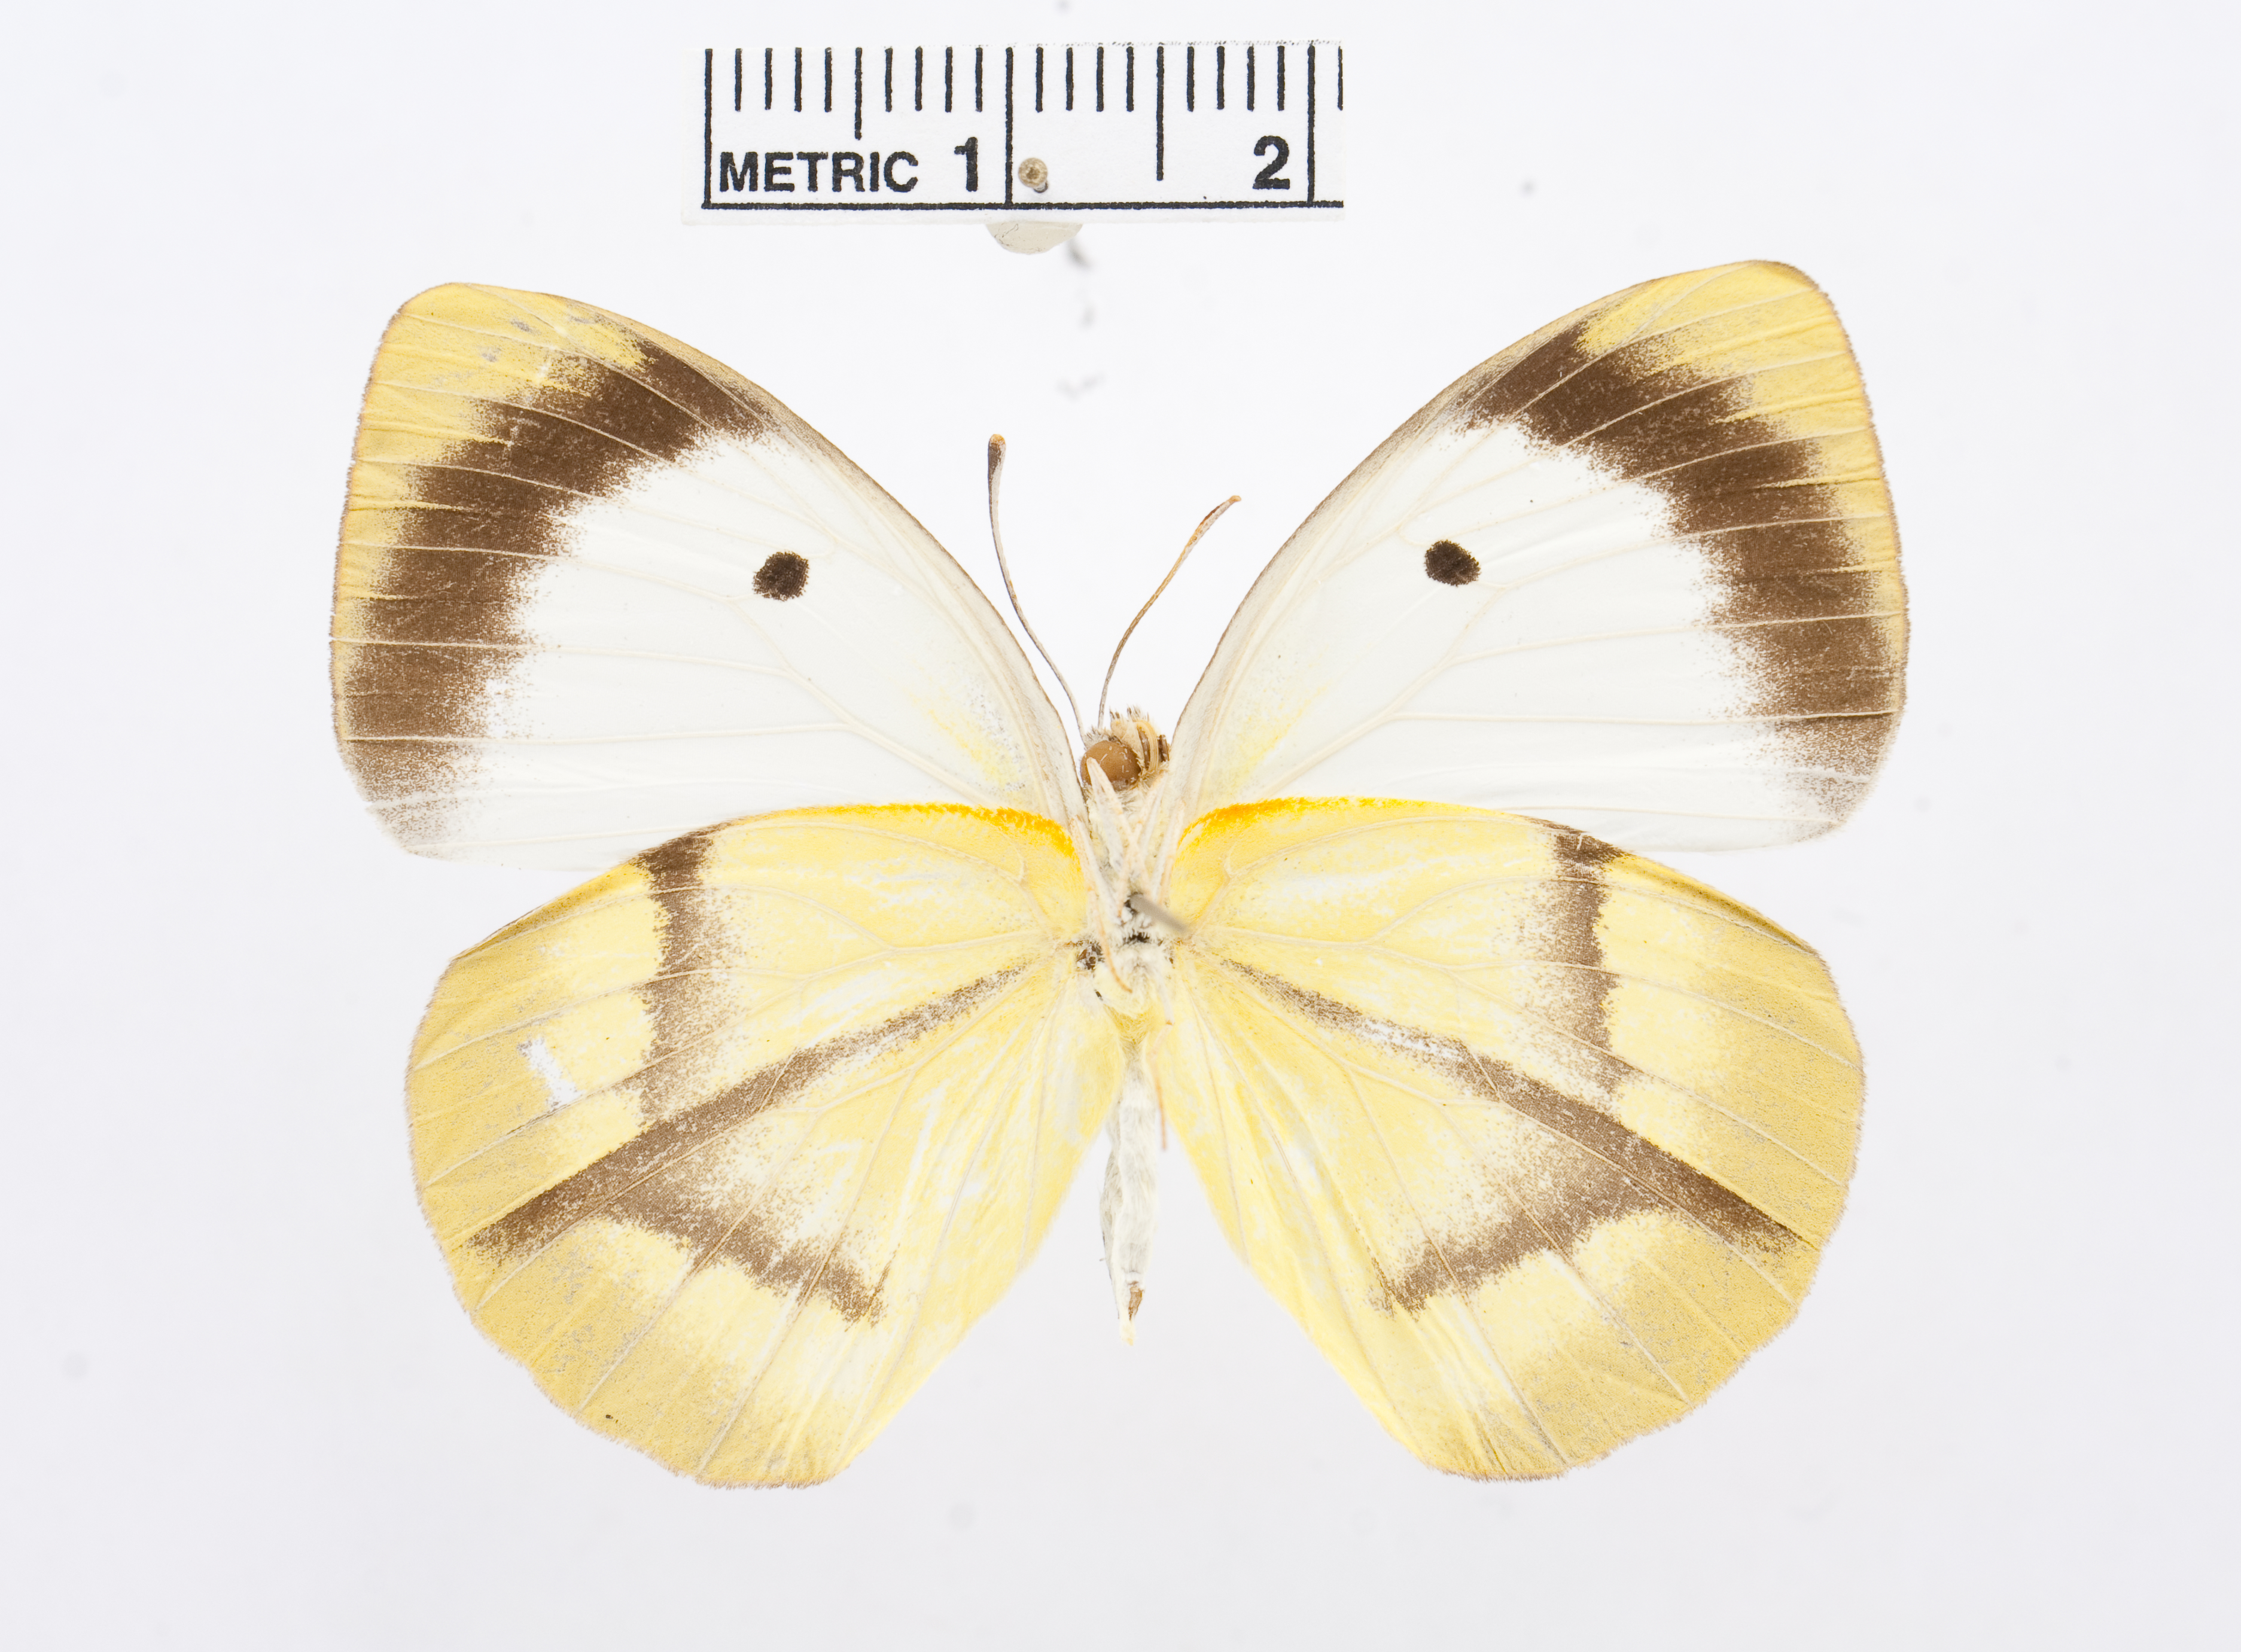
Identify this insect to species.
Colotis mananhari
